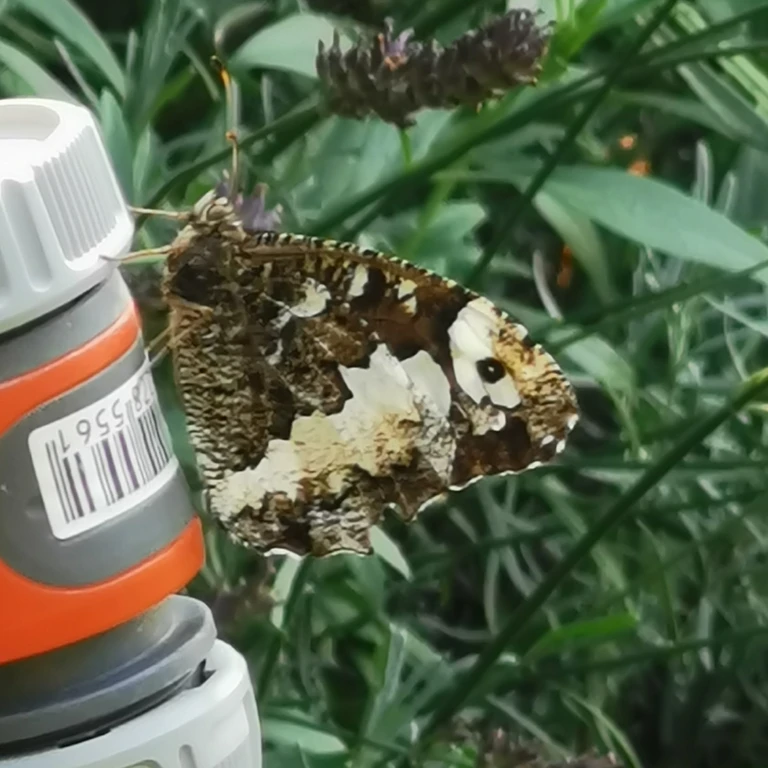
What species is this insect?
Brintesia circe
